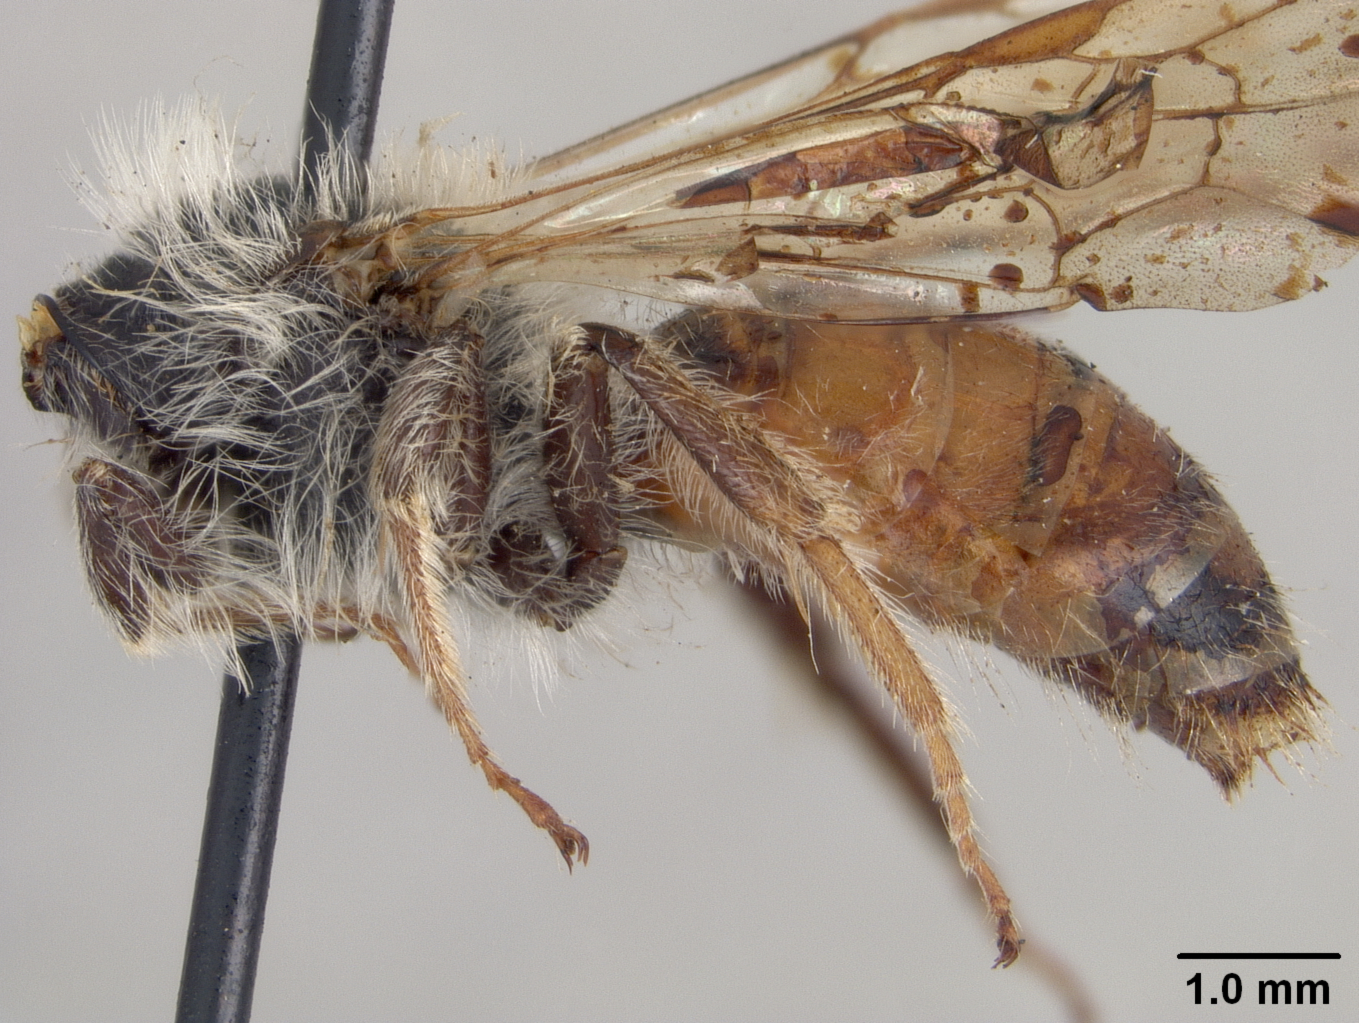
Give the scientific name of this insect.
Cilissa erythrogaster
